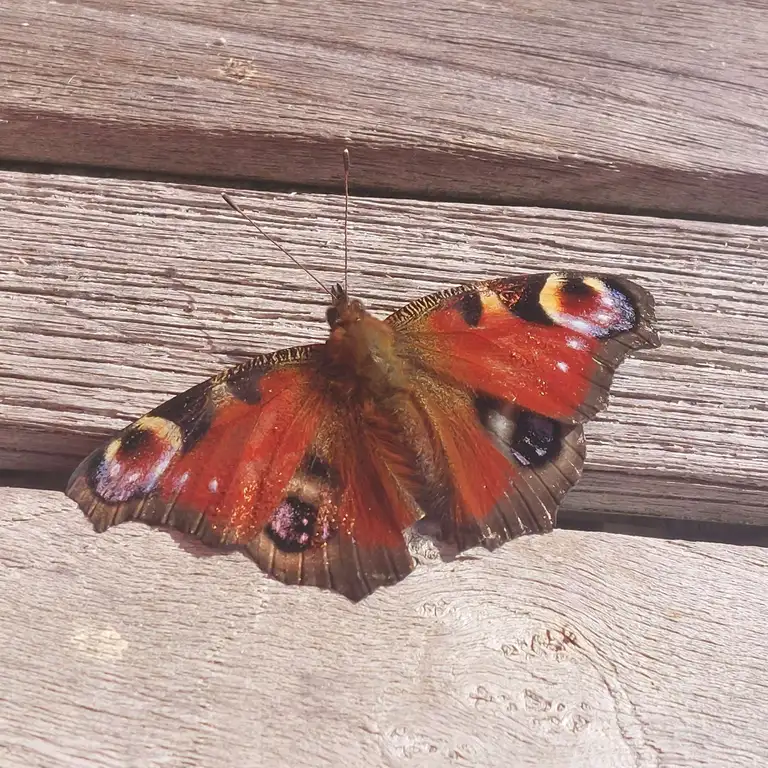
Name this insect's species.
Aglais io
